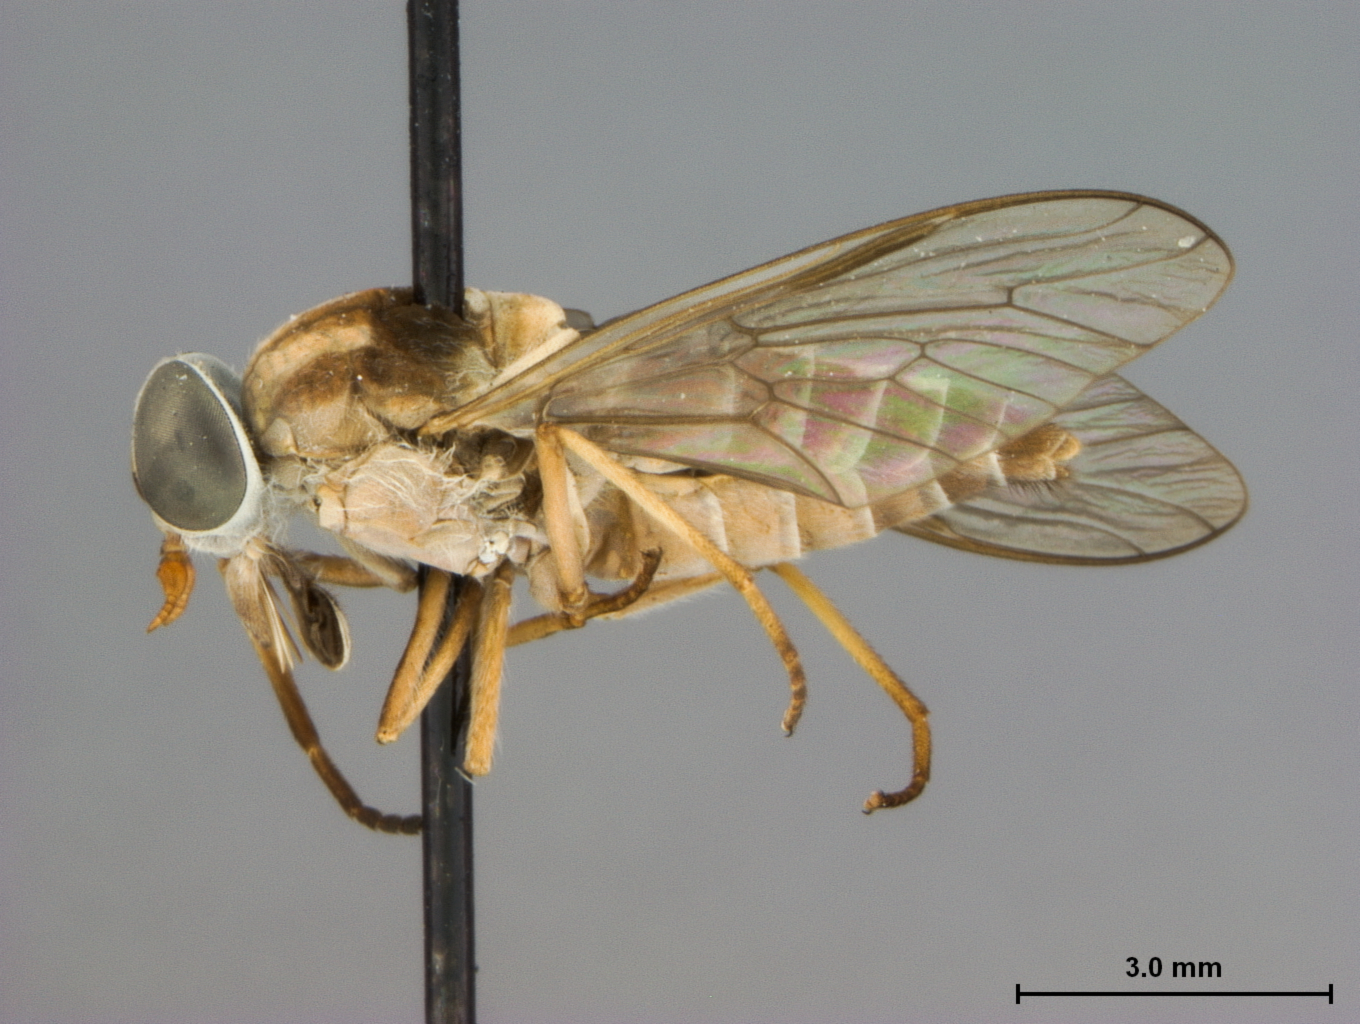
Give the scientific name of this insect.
Stenotabanus trilunatus
